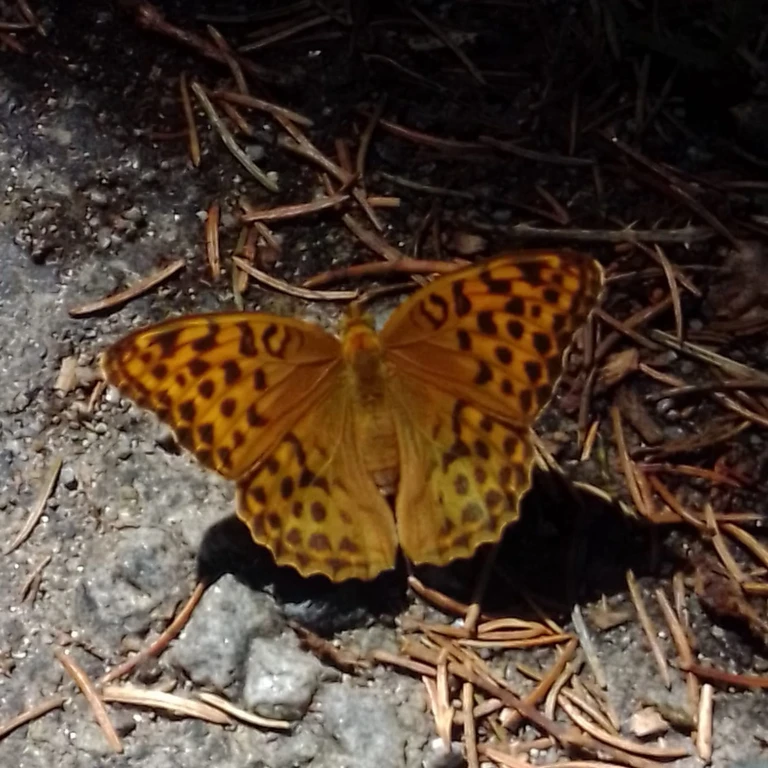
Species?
Argynnis paphia
